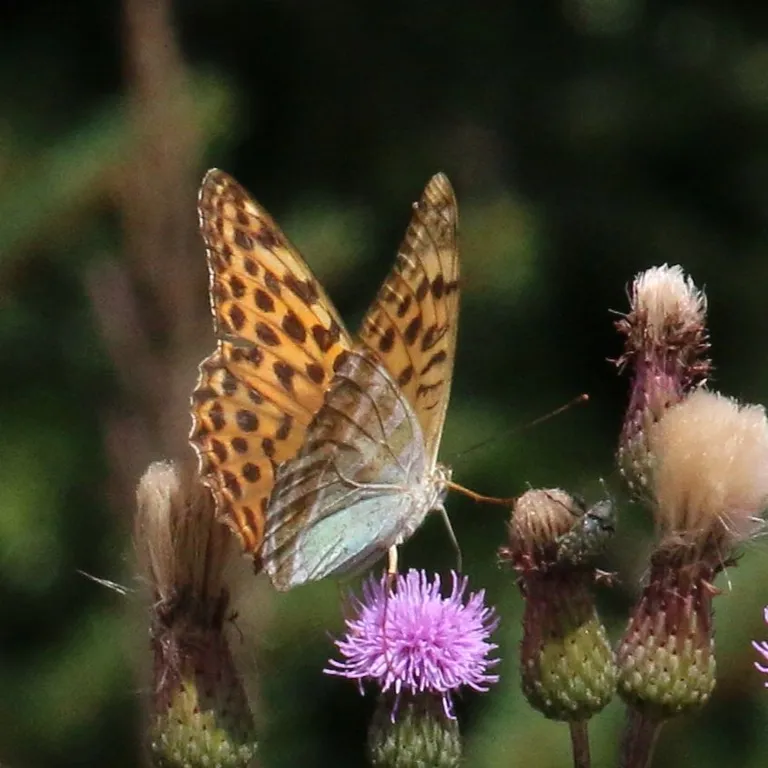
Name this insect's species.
Argynnis paphia
